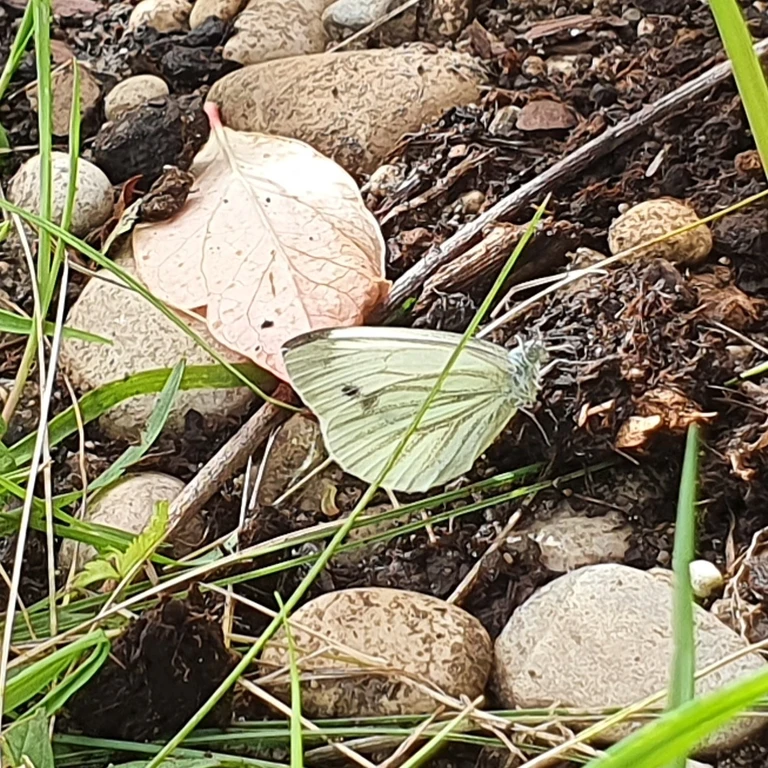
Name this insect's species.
Pieris napi
